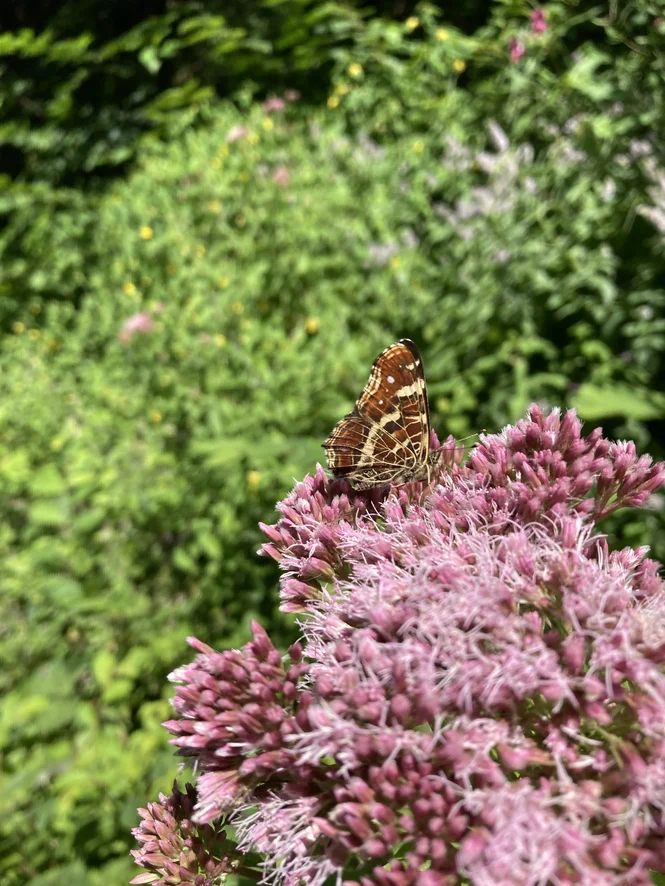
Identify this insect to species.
Araschnia levana
